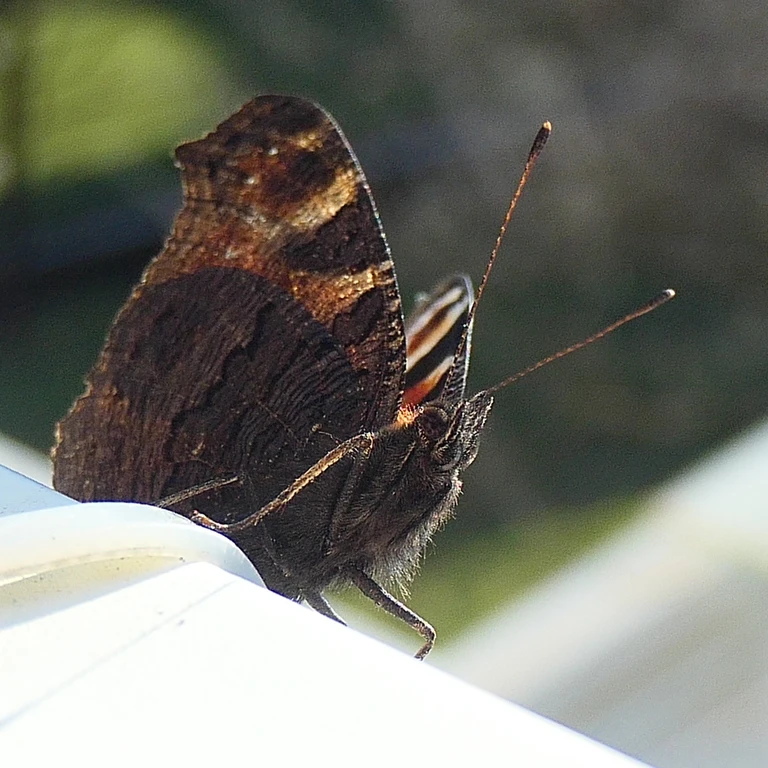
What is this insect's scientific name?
Aglais io
